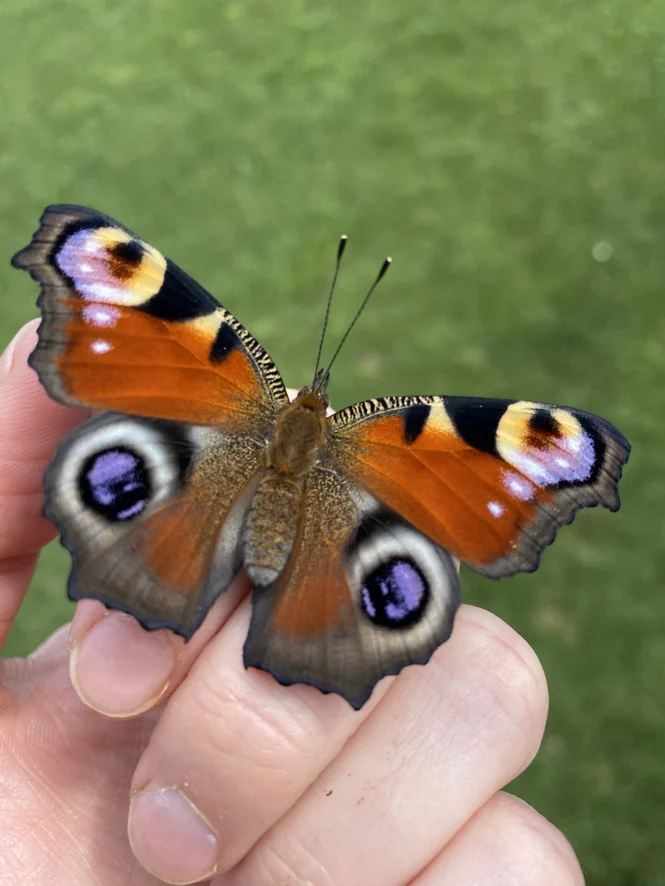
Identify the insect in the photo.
Aglais io
